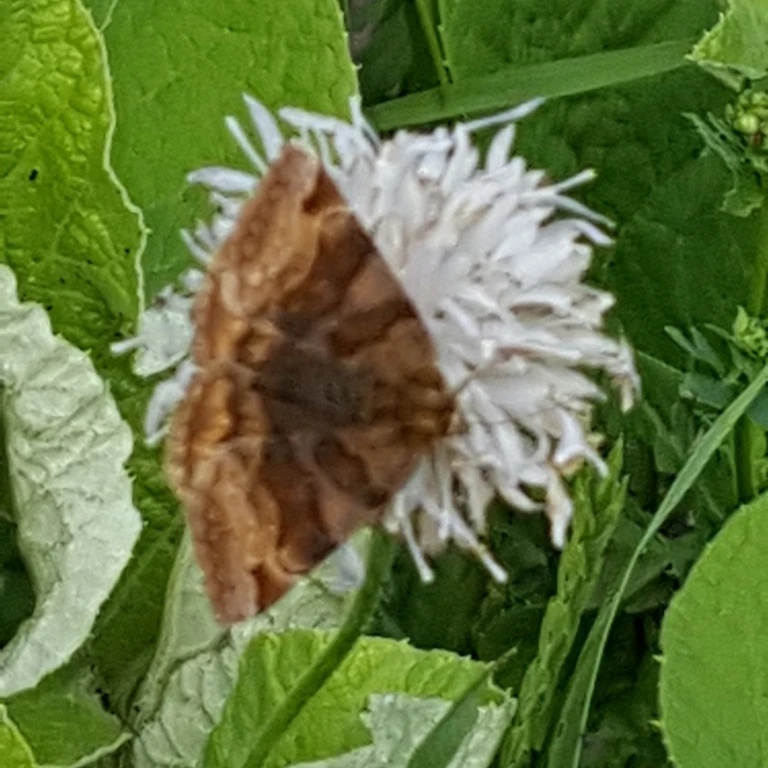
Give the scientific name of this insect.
Euclidia glyphica
